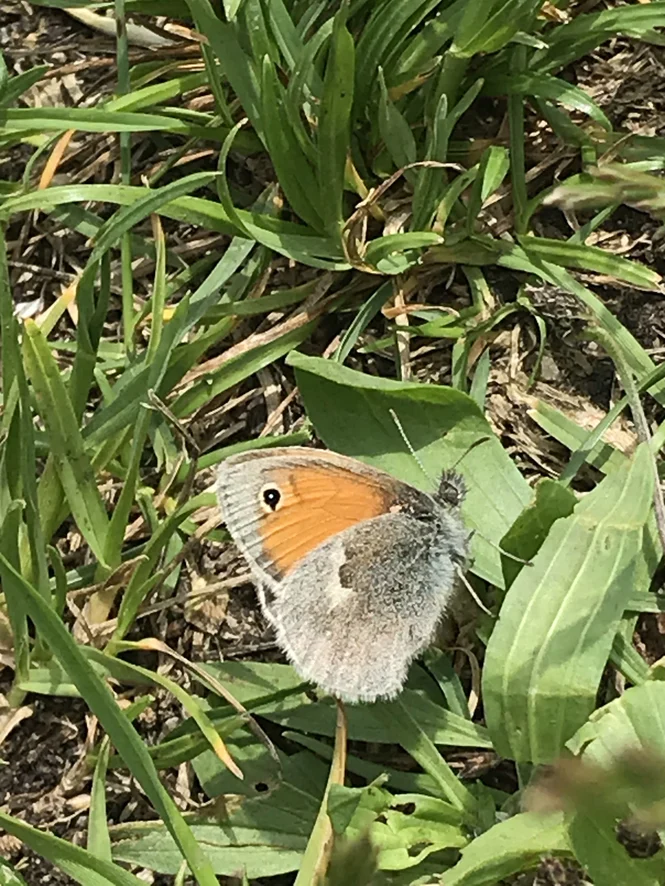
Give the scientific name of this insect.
Coenonympha pamphilus
